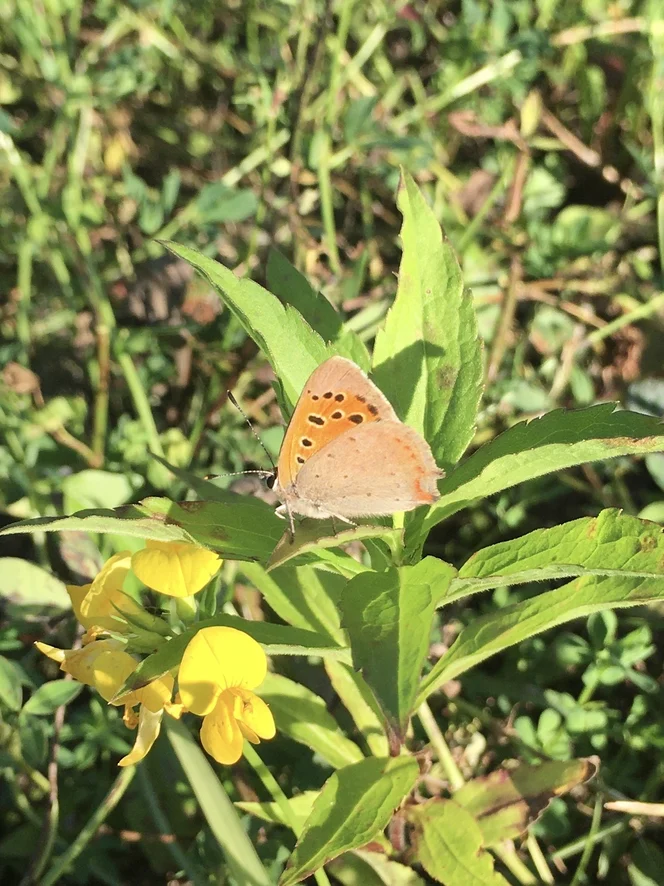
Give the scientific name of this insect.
Lycaena phlaeas
